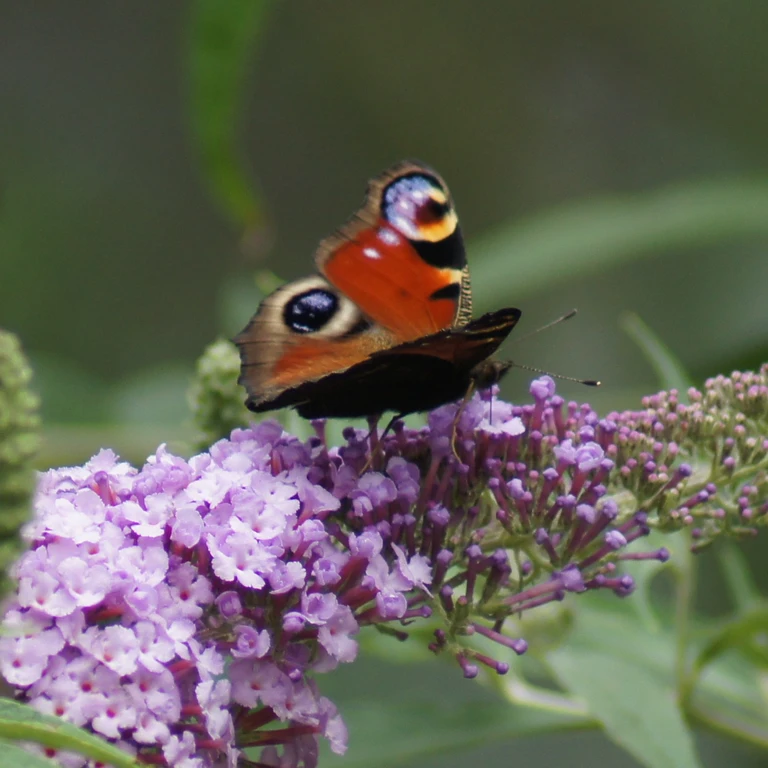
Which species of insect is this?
Aglais io
